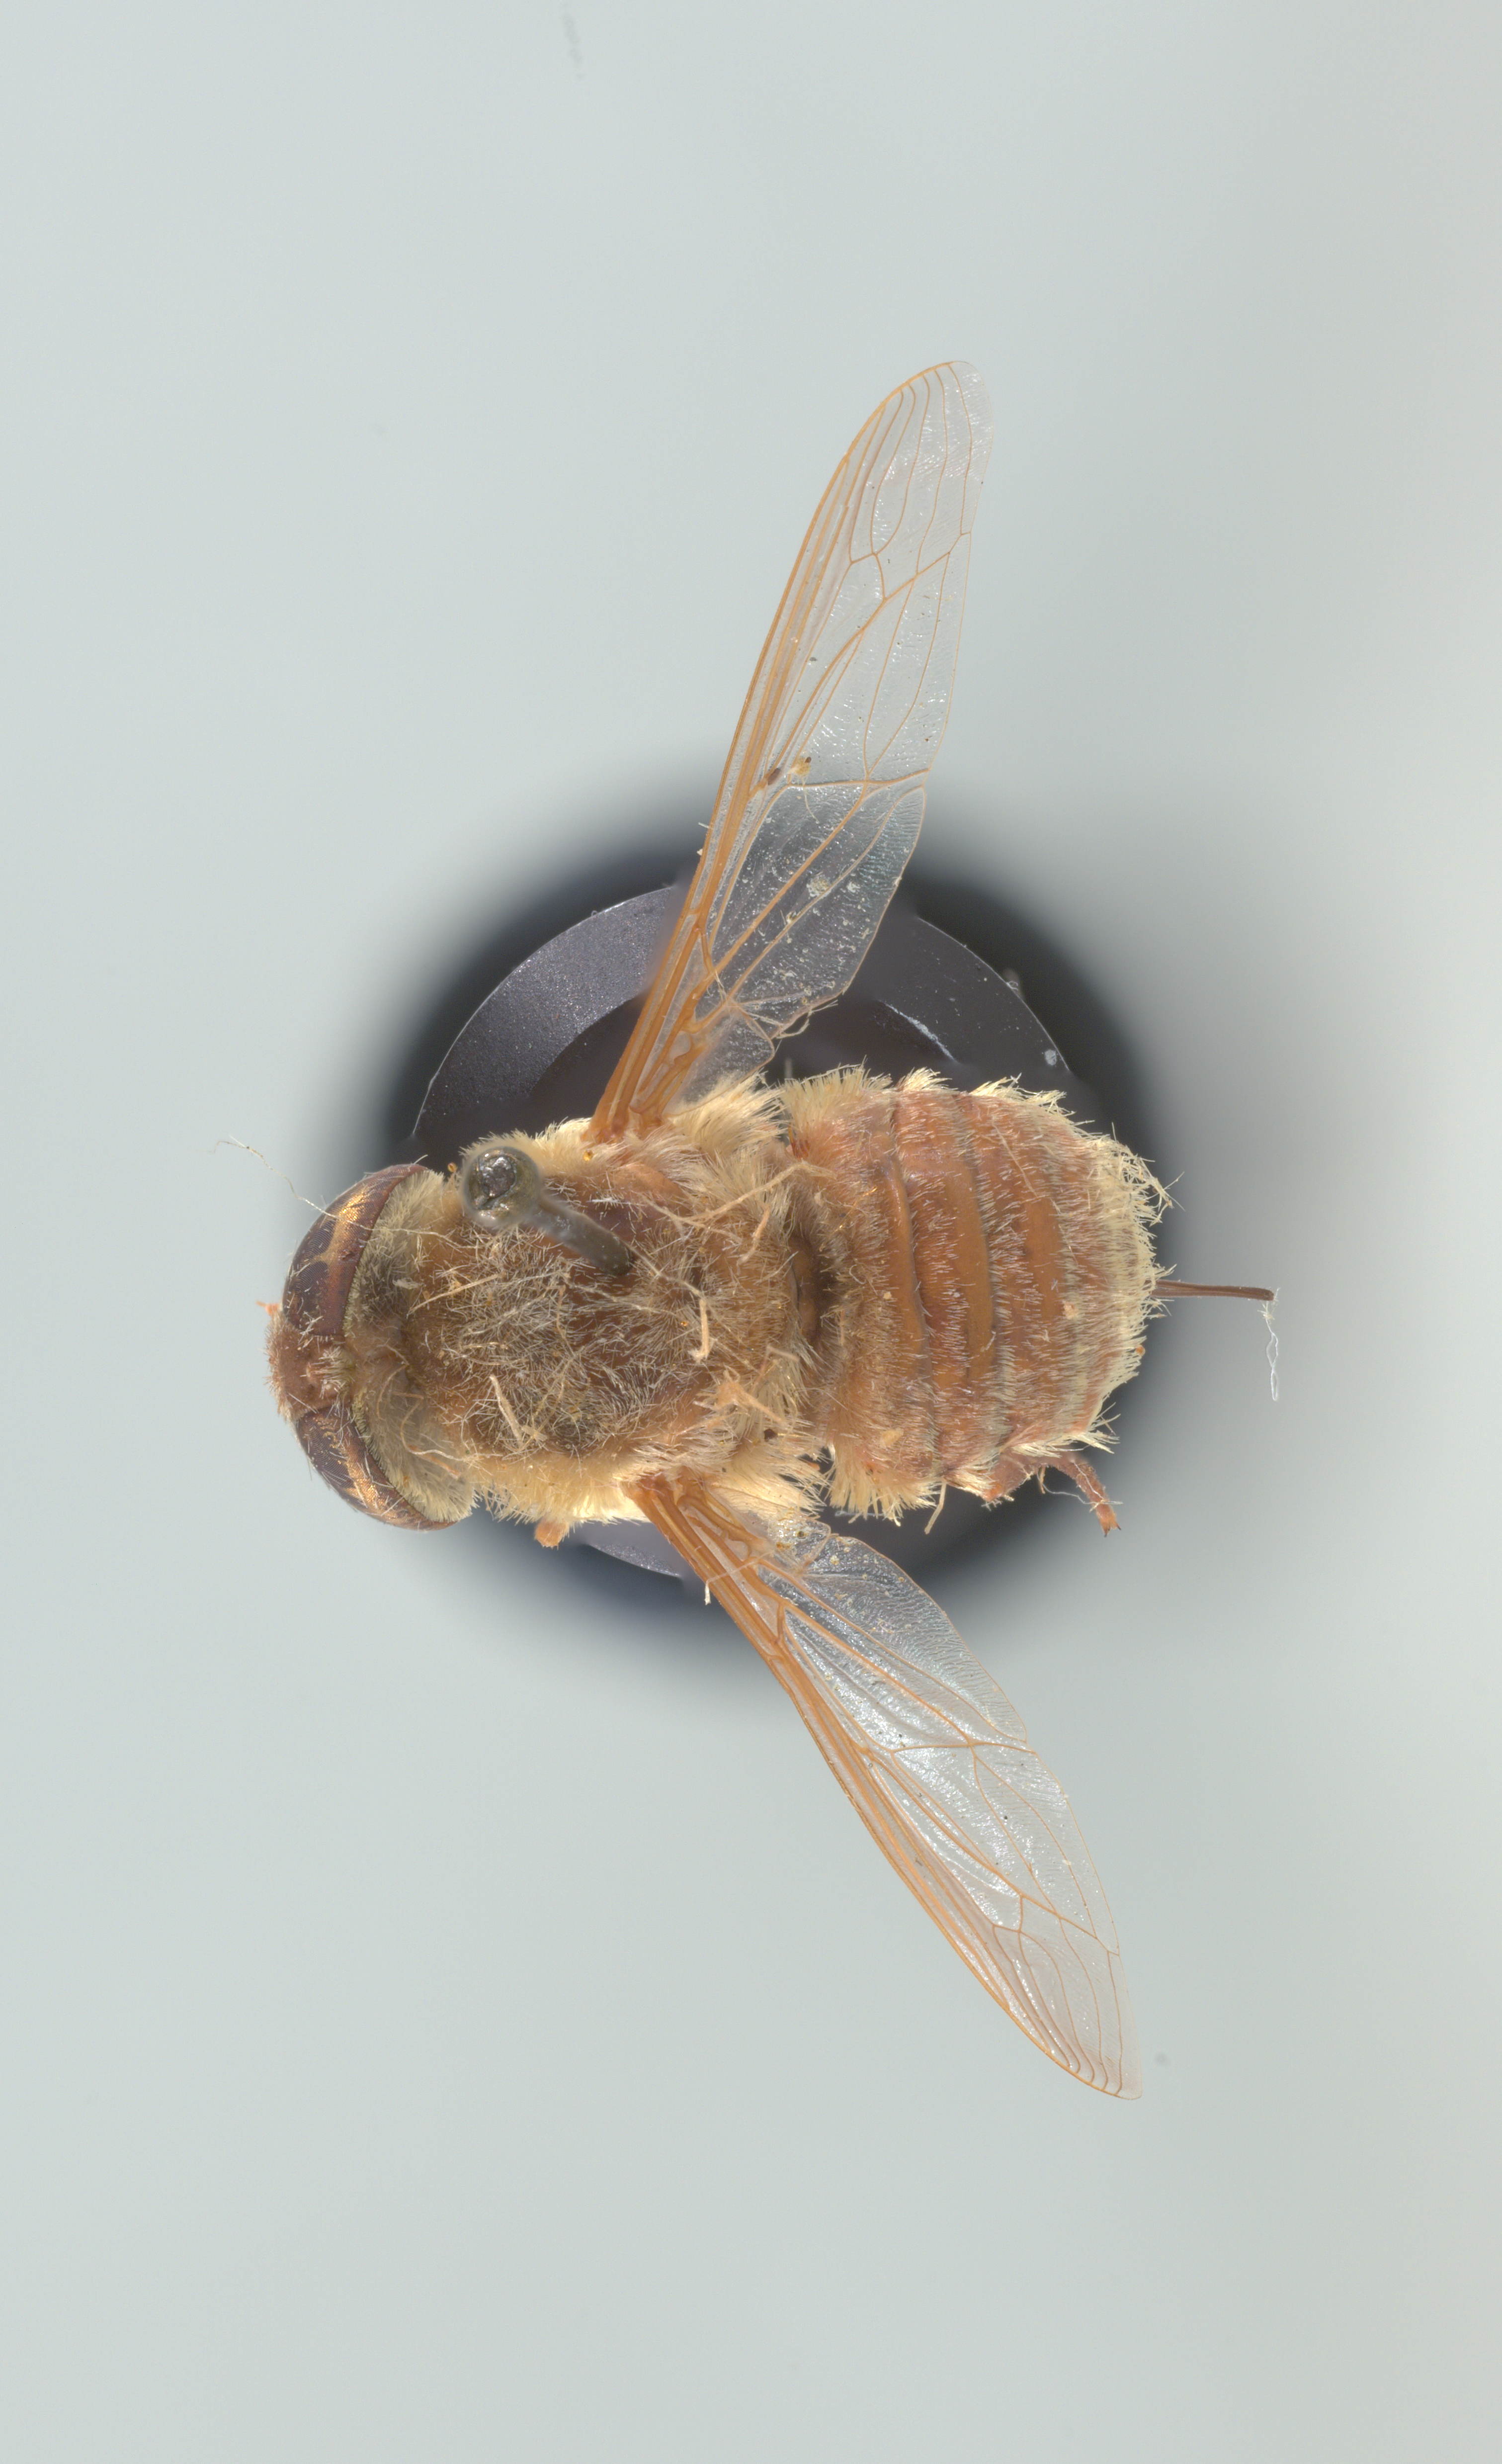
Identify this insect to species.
Neorhynchocephalus volaticus
